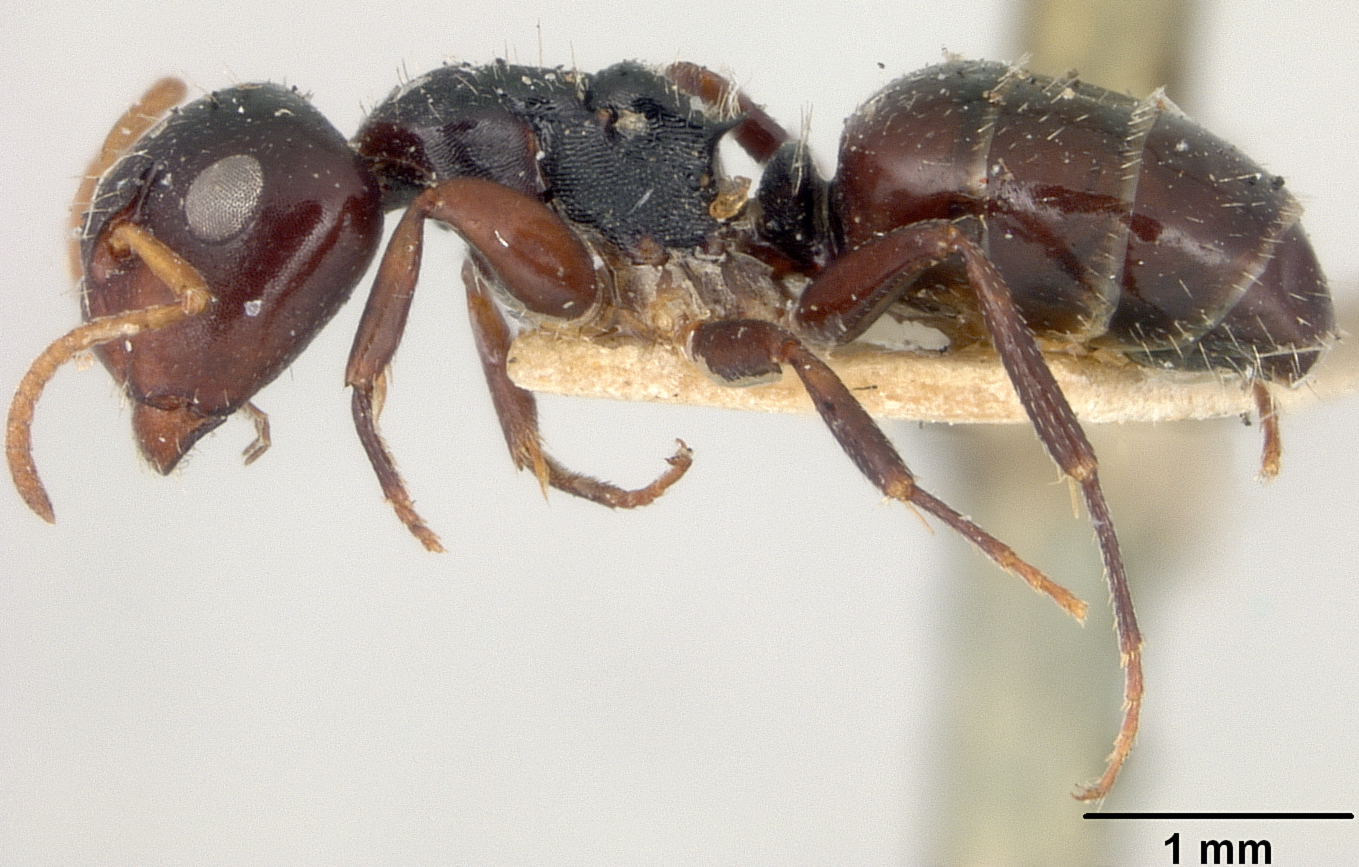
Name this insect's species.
Camponotus dalmasi
